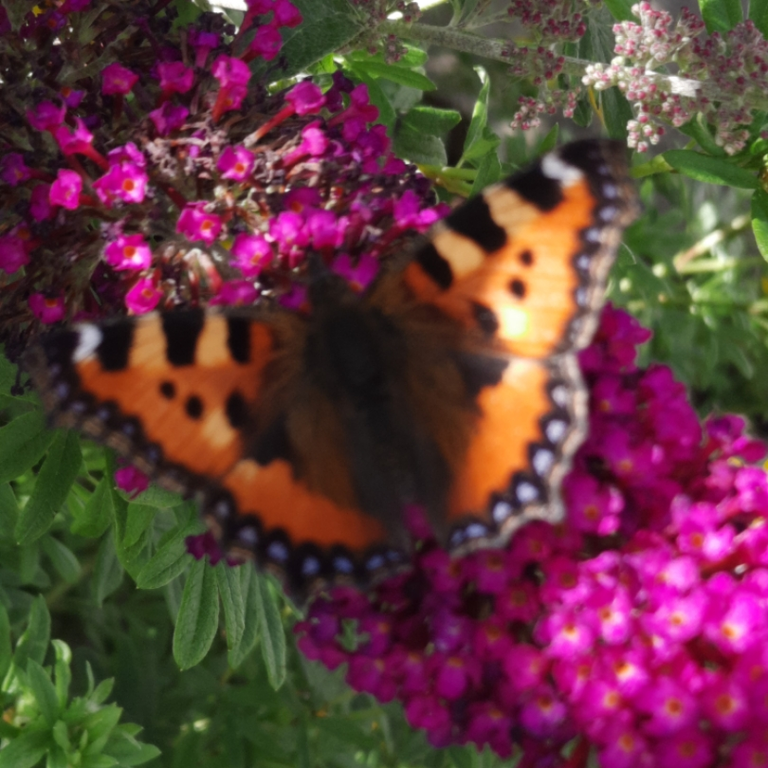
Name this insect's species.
Aglais urticae
